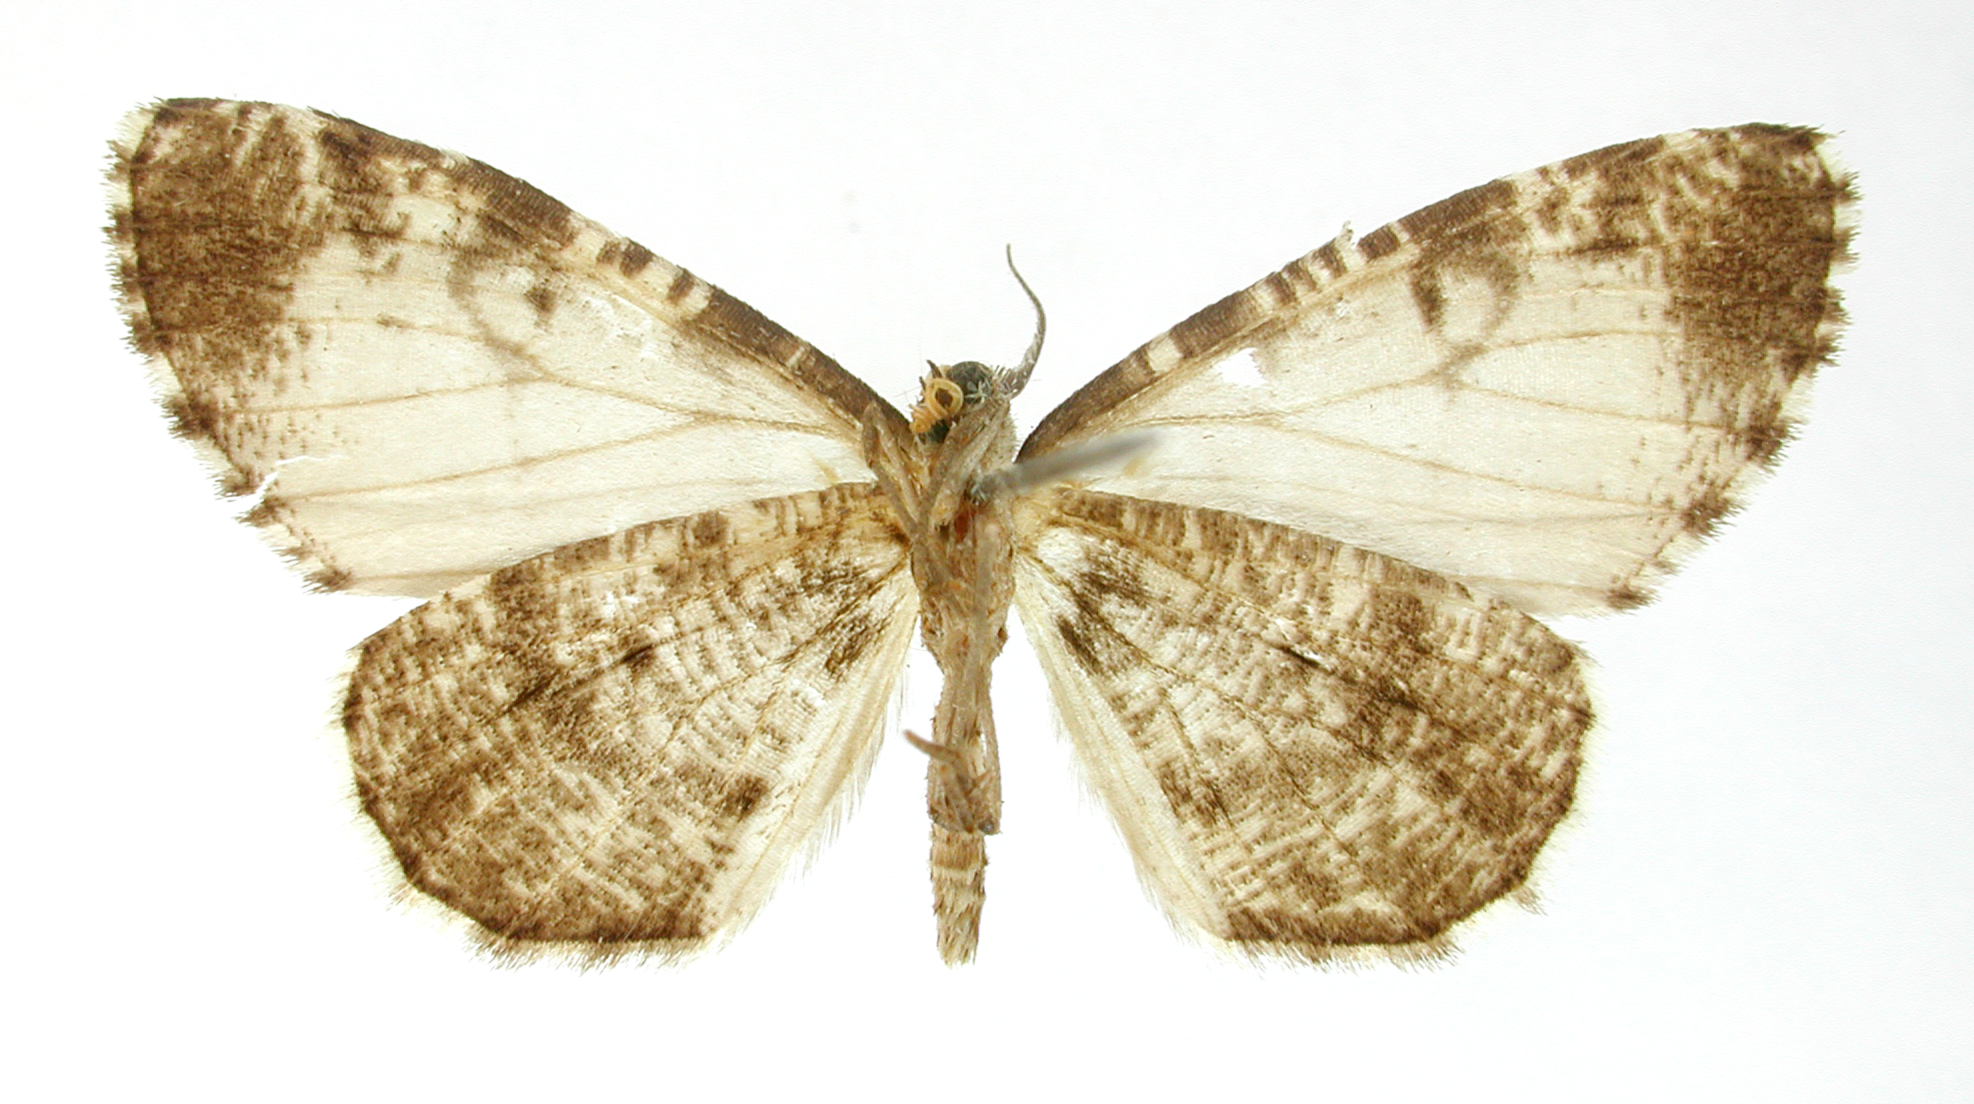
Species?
Nipteria cuculoides
